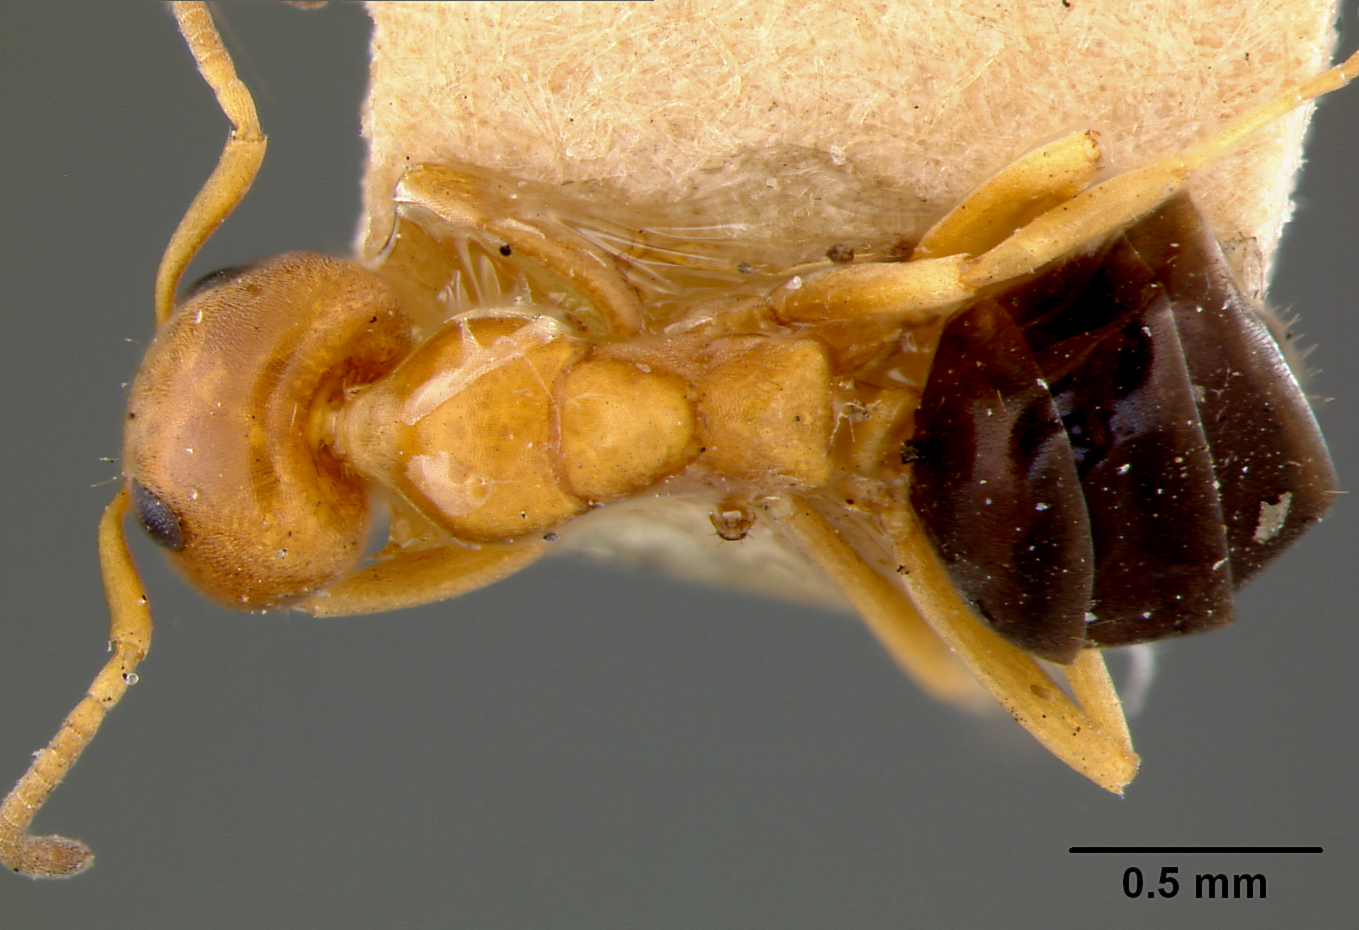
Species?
Turneria pacifica
